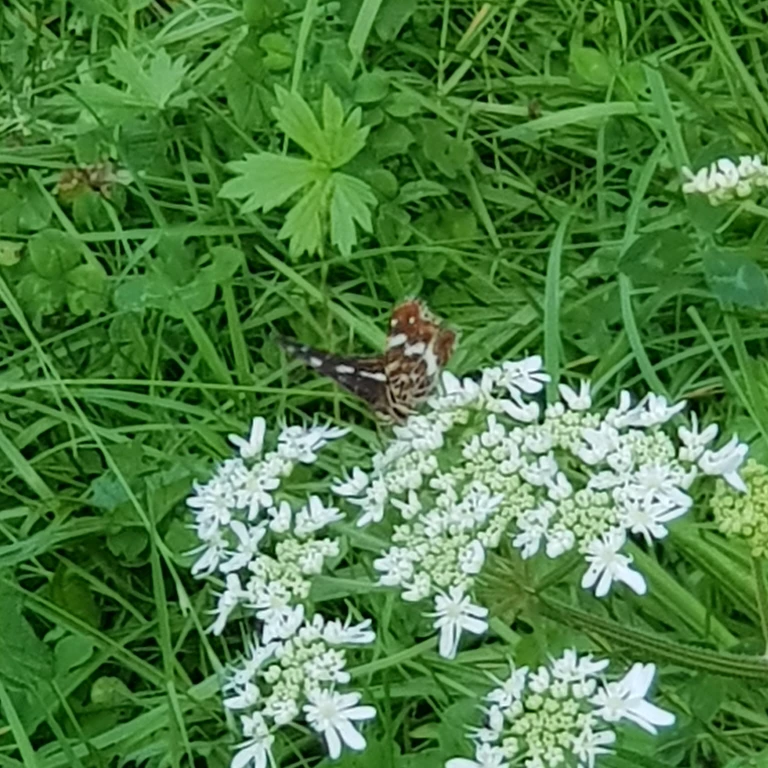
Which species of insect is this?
Araschnia levana
